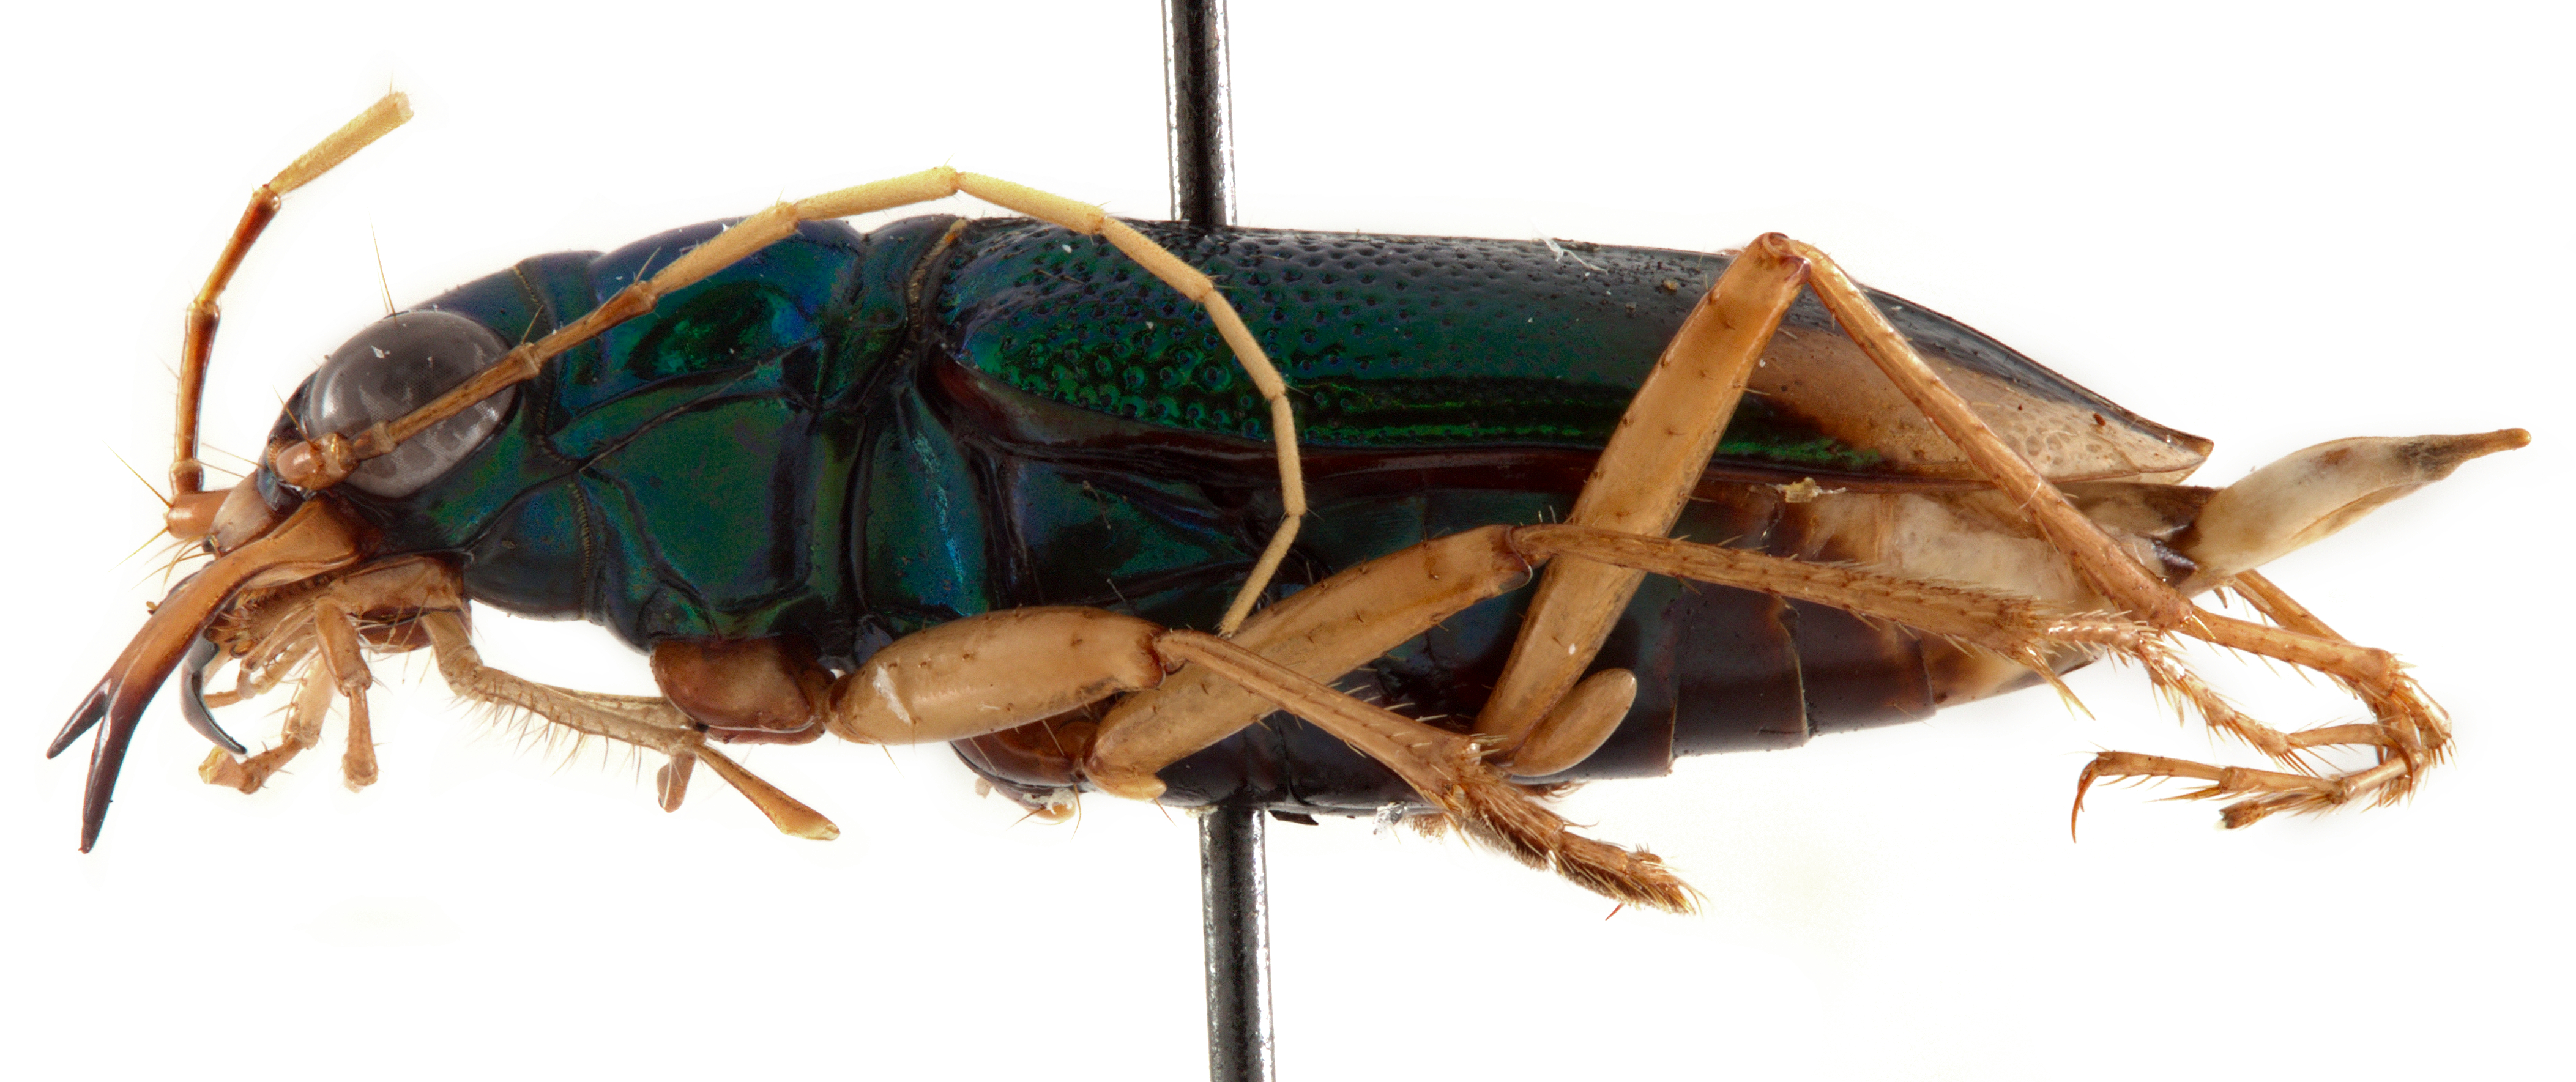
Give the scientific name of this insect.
Tetracha bilunata
